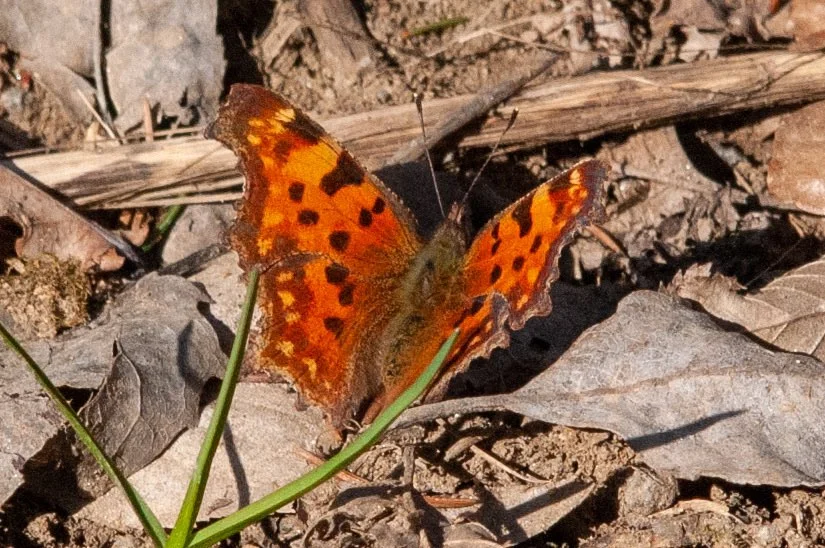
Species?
Polygonia c-album
